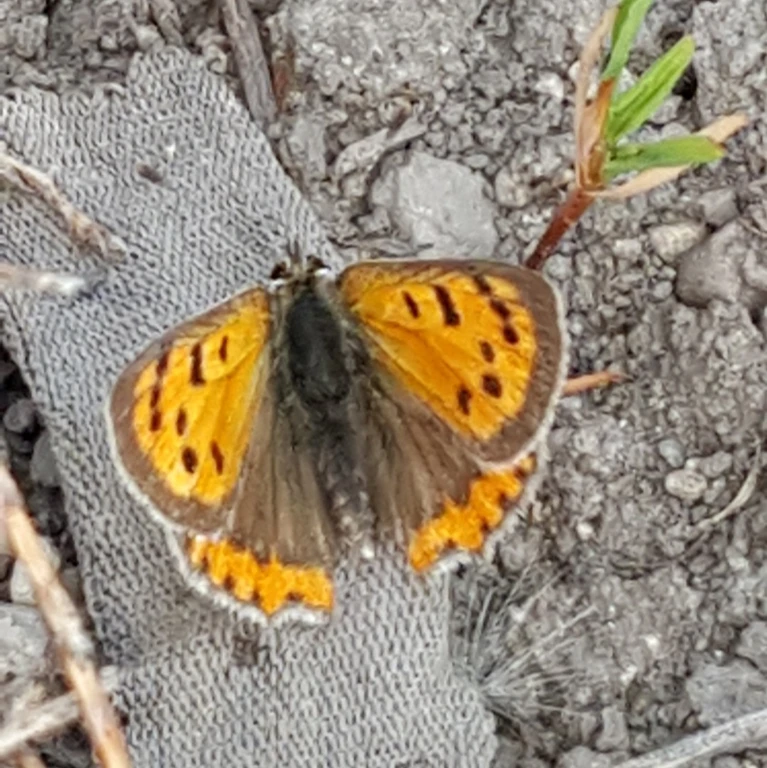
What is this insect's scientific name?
Lycaena phlaeas
